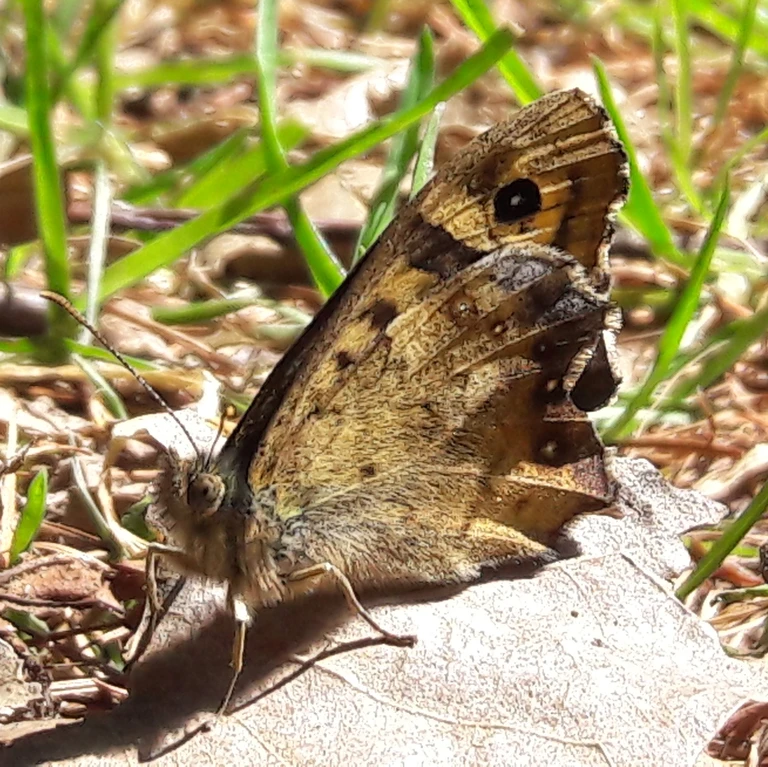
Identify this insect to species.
Pararge aegeria
